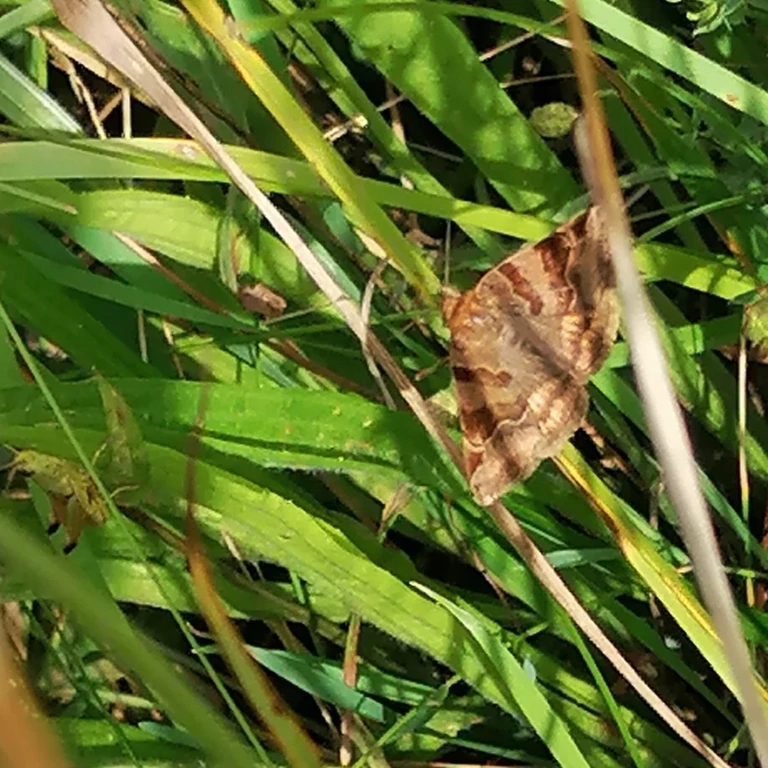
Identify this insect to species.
Euclidia glyphica
